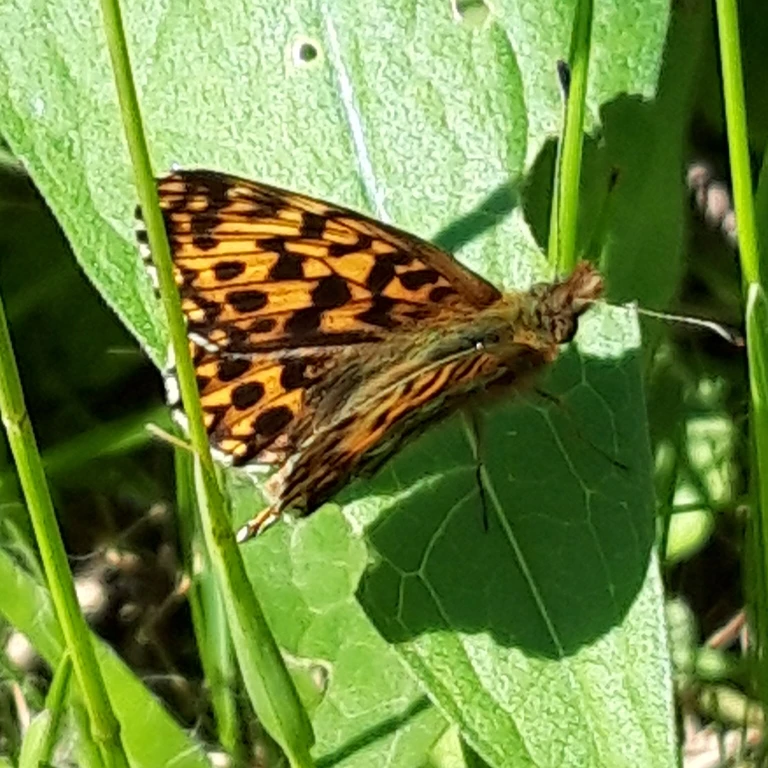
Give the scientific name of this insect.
Boloria dia
